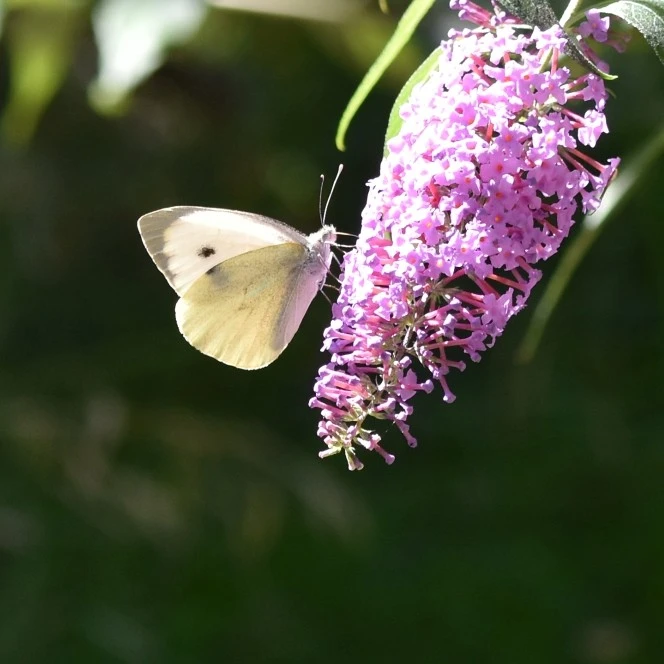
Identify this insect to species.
Pieris brassicae
